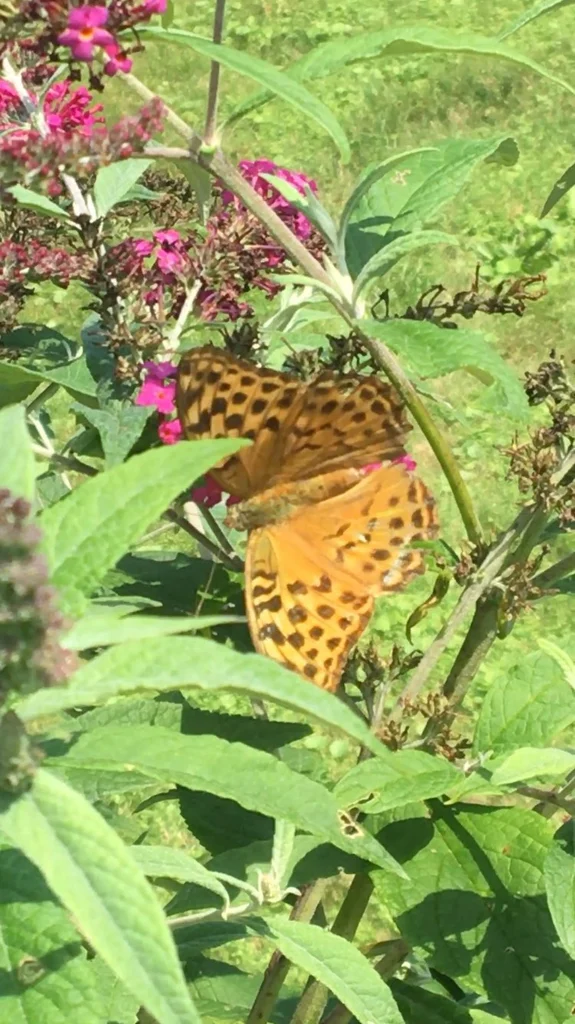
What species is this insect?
Argynnis paphia
